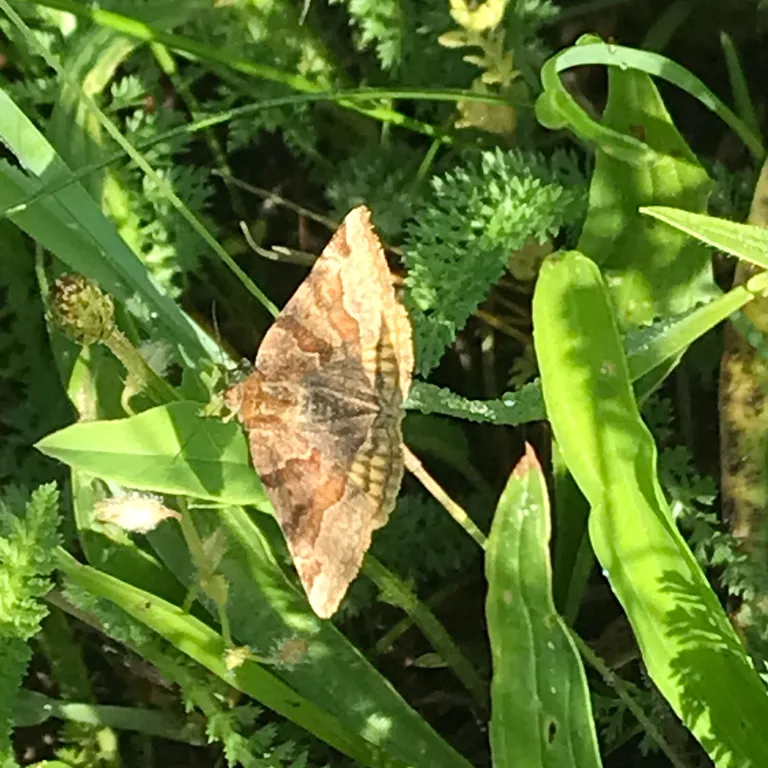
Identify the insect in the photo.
Euclidia glyphica
